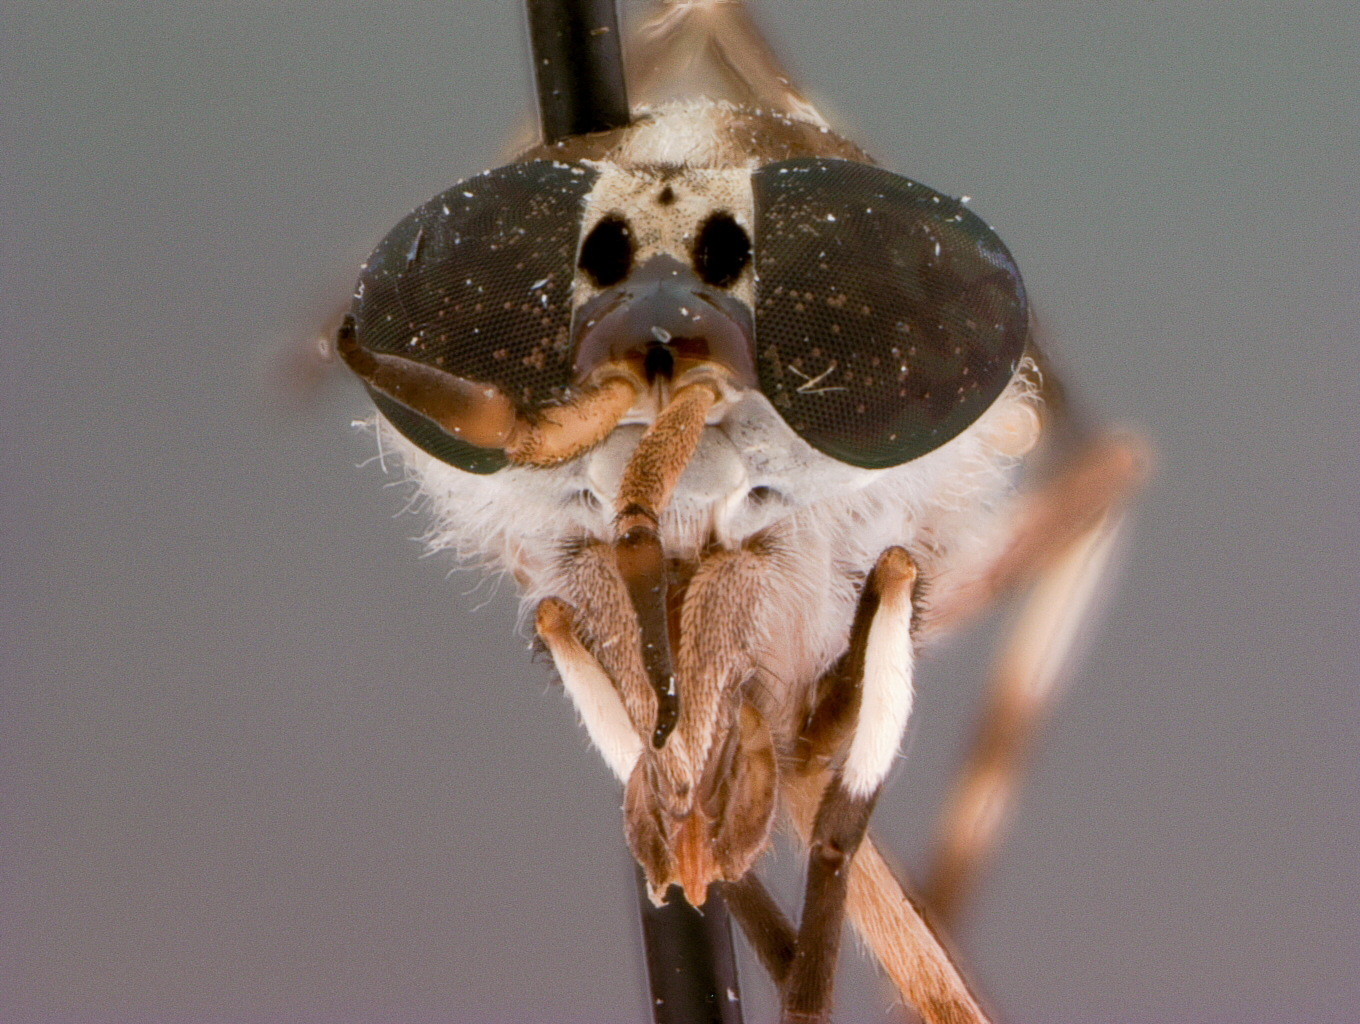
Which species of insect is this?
Haematopota hainani
